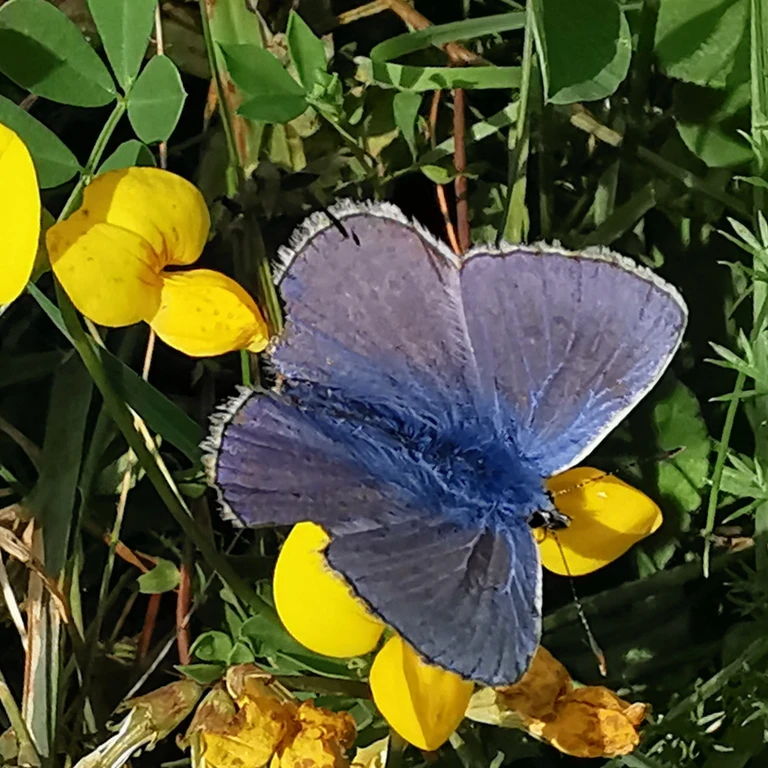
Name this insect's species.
Polyommatus icarus
